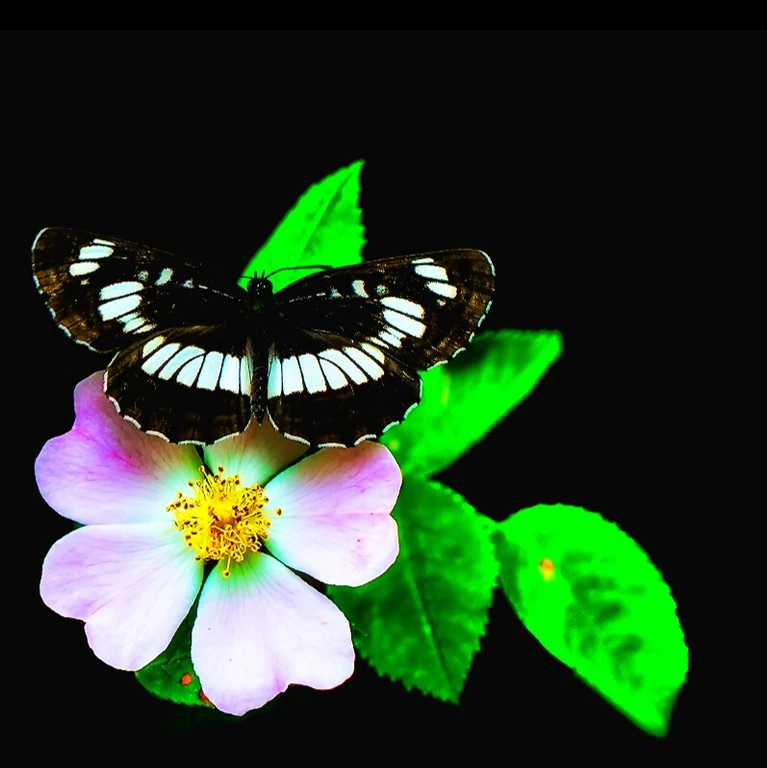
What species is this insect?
Neptis rivularis
